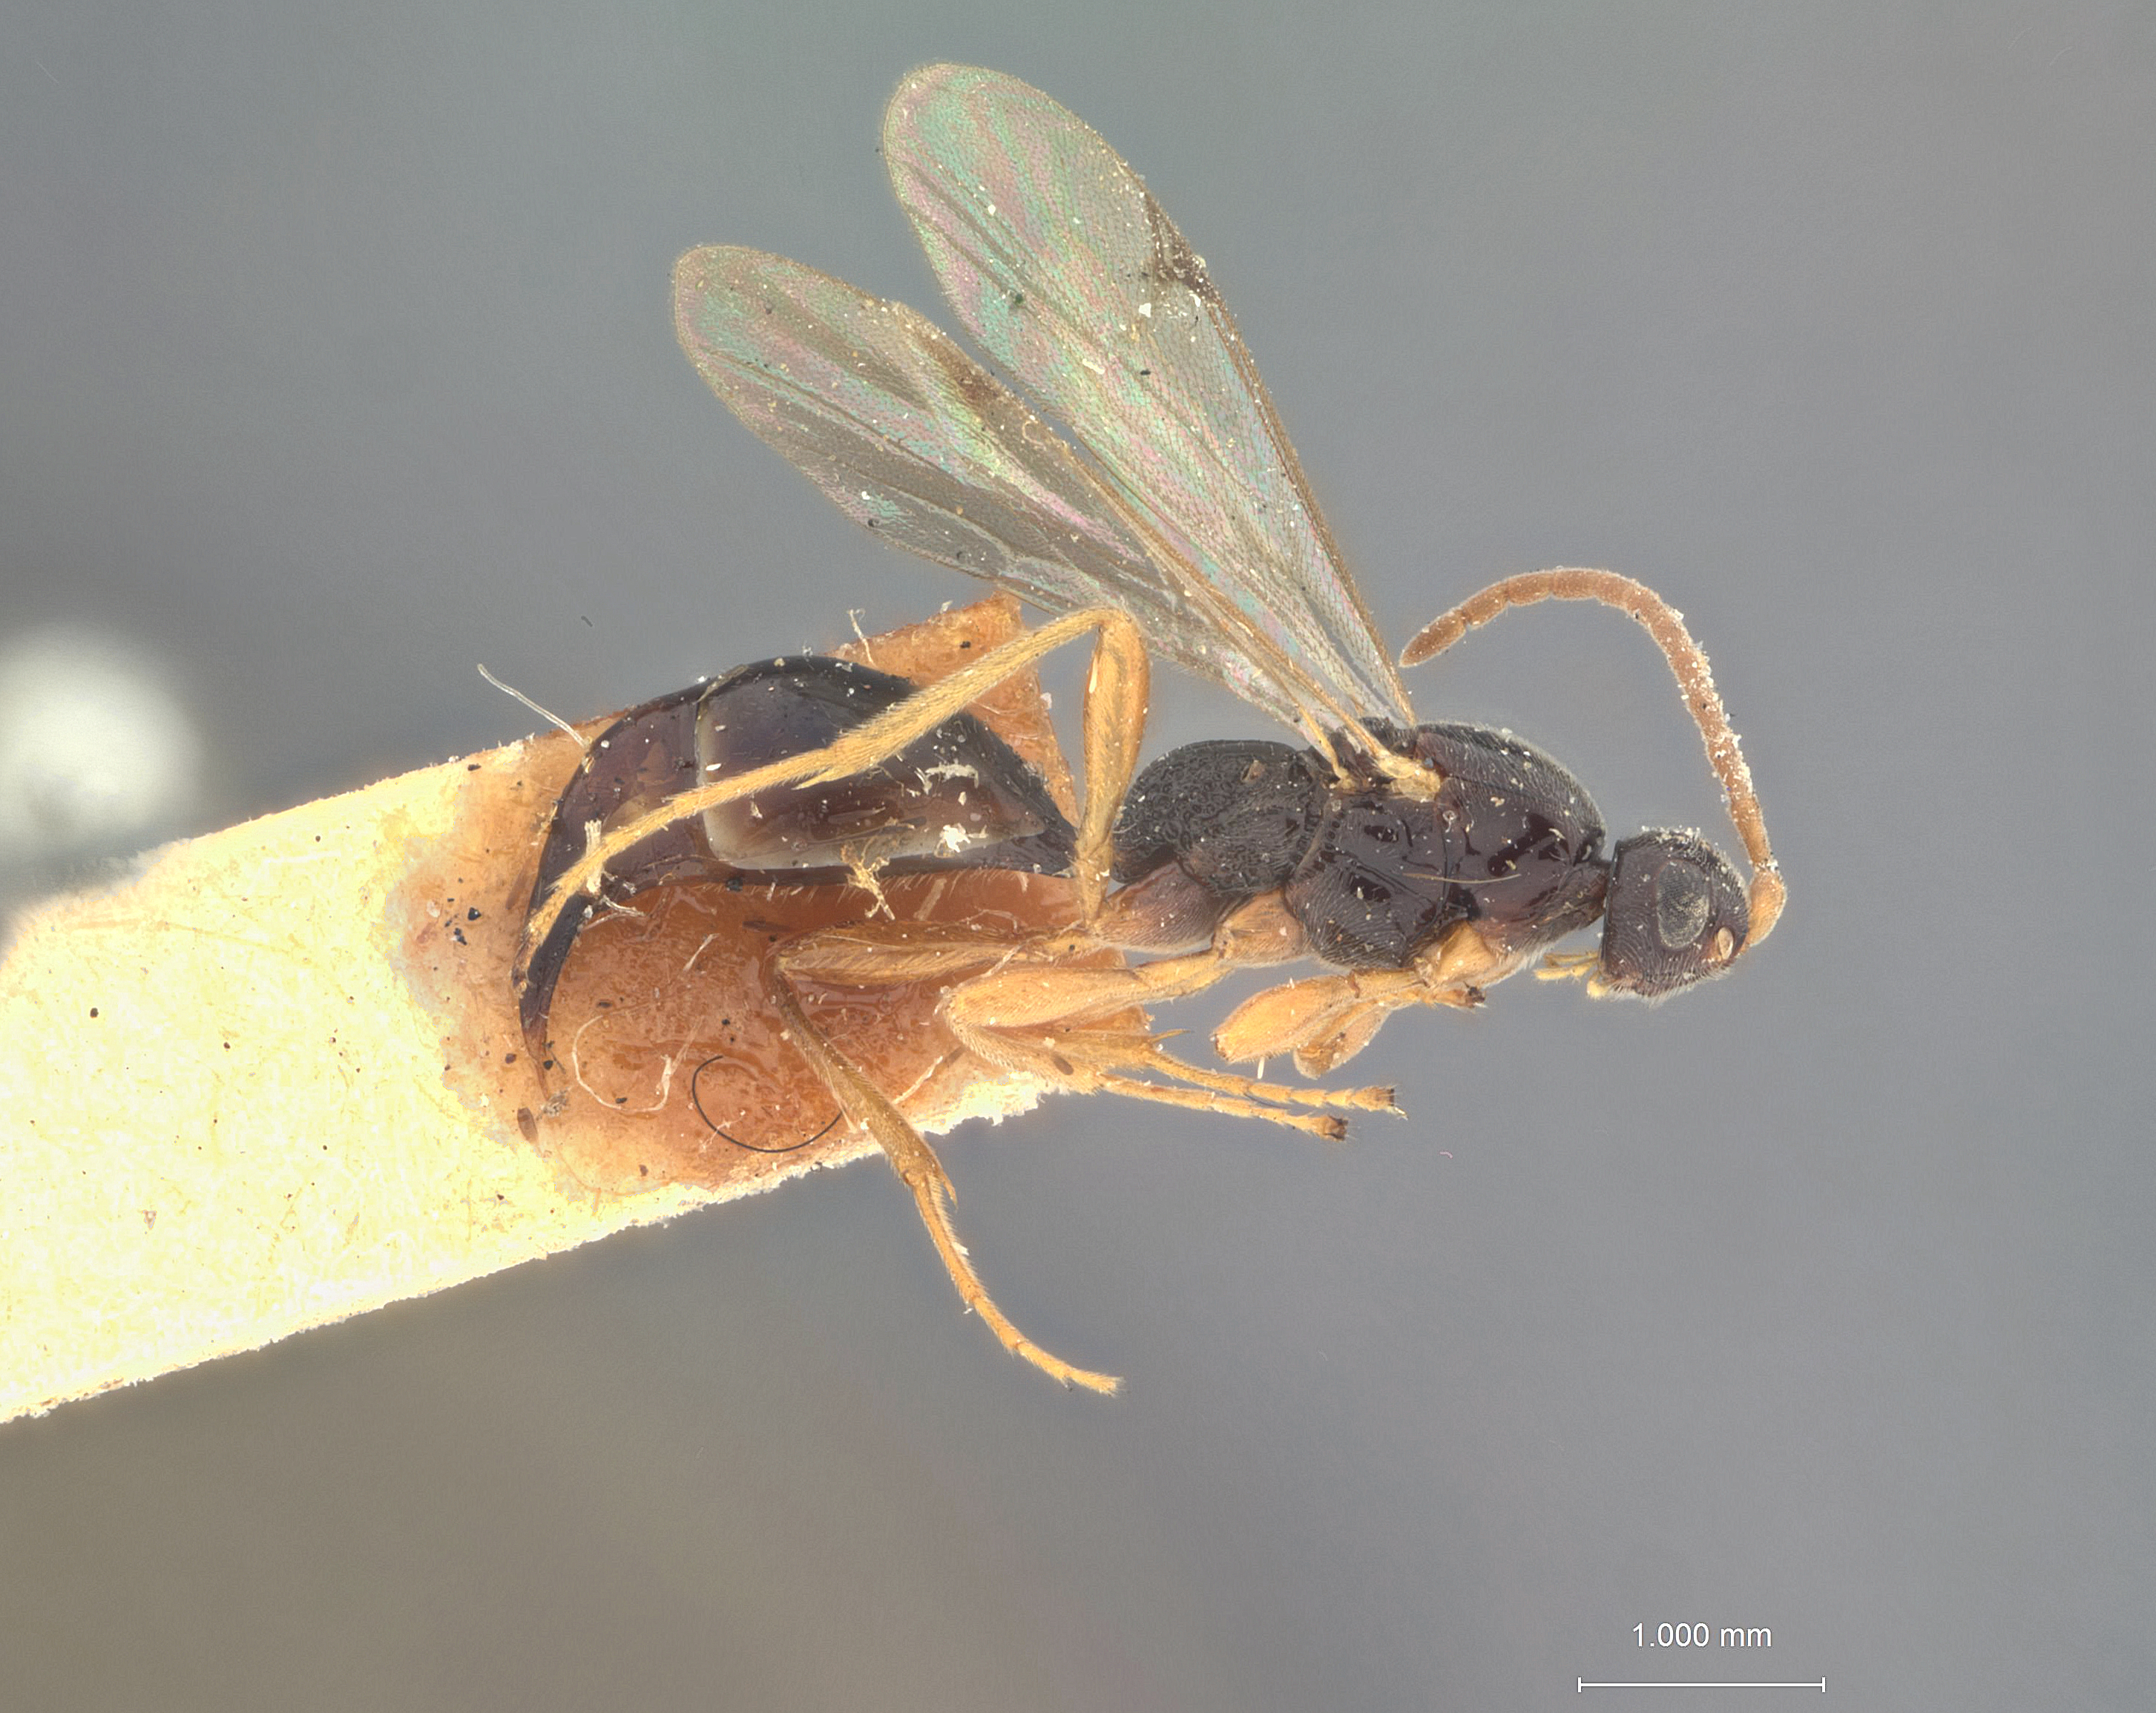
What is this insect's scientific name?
Proctotrypes medius
